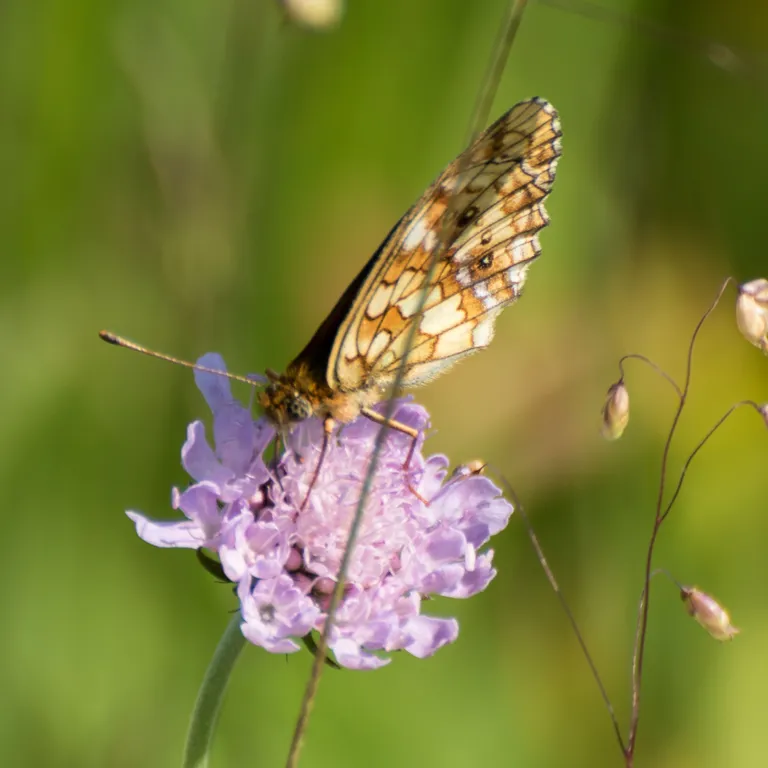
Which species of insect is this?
Brenthis ino
